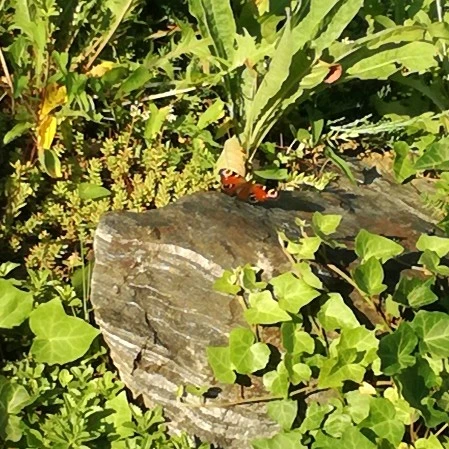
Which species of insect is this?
Aglais io
